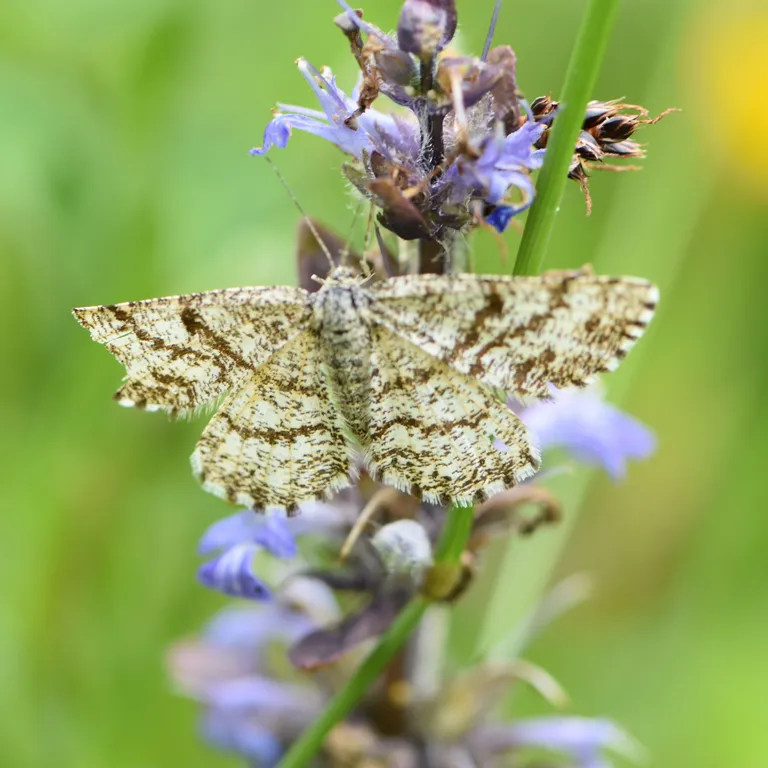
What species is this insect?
Ematurga atomaria
